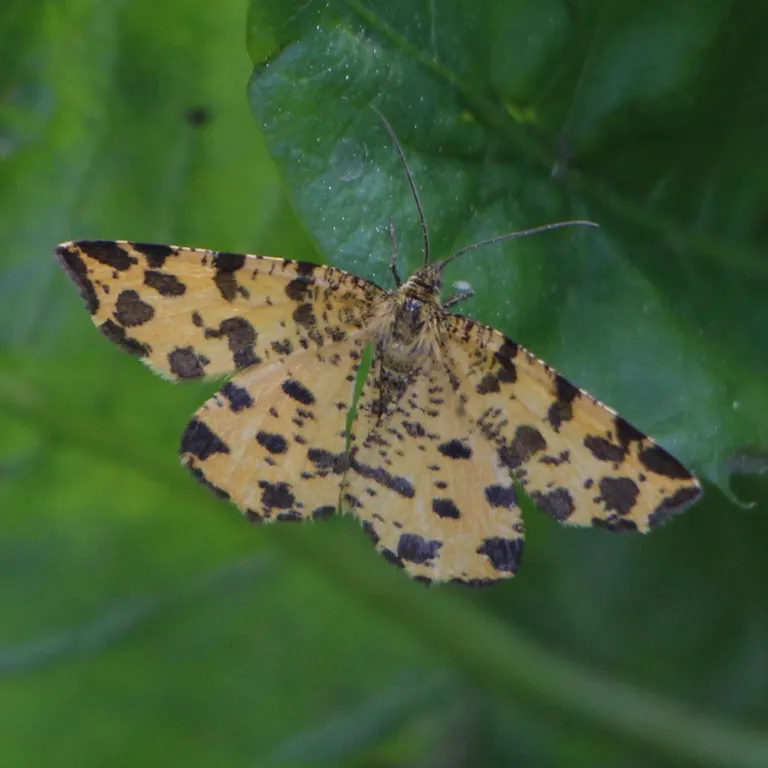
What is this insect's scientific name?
Pseudopanthera macularia
